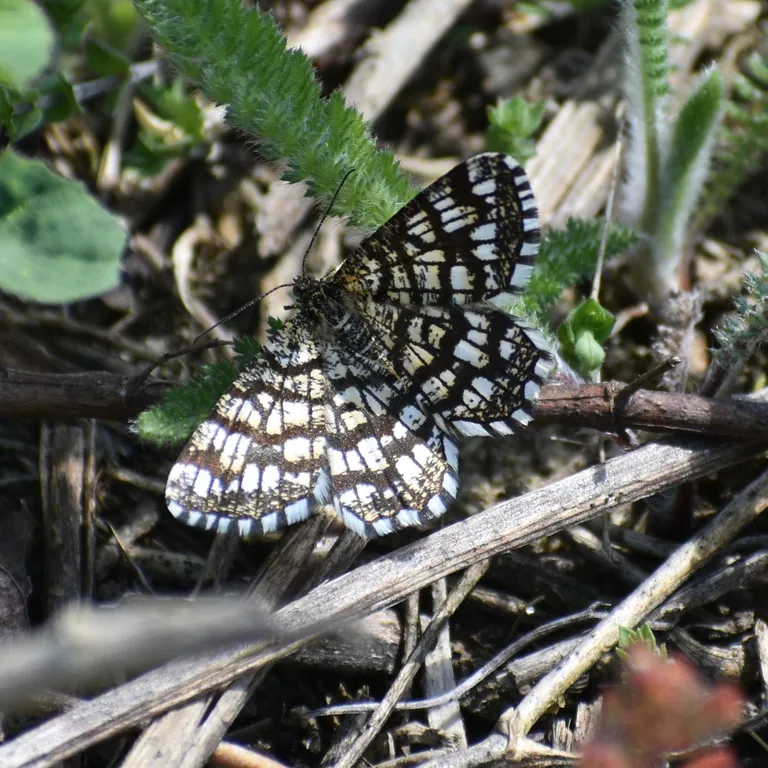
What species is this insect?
Chiasmia clathrata
